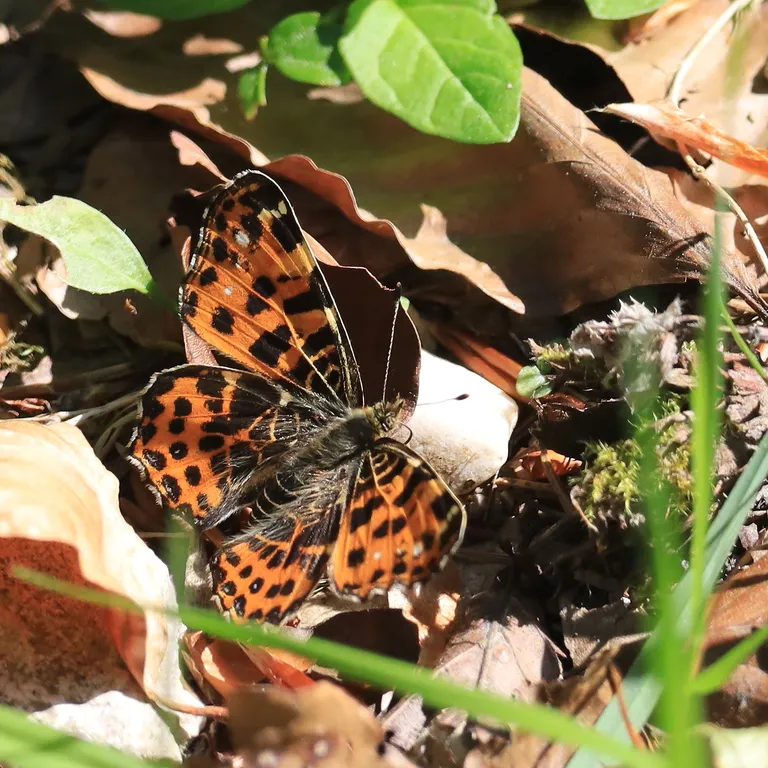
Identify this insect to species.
Araschnia levana
